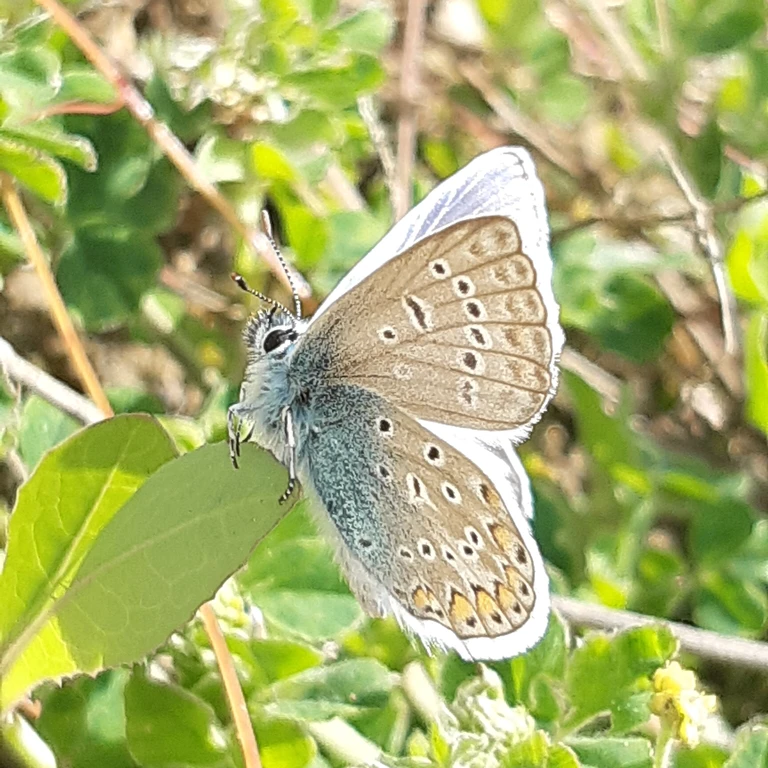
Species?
Polyommatus icarus
